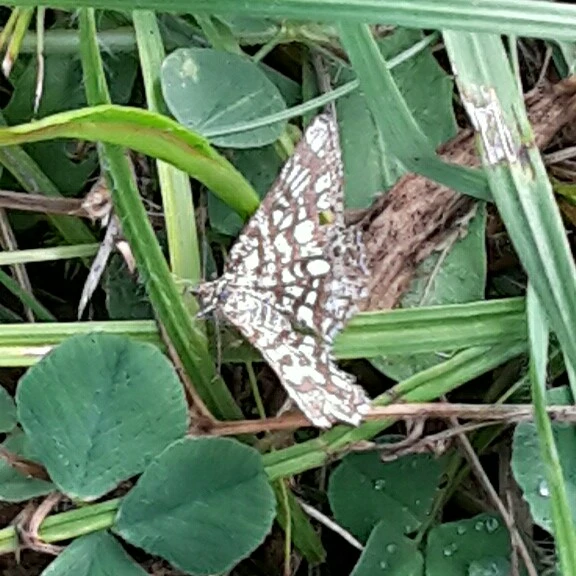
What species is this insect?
Chiasmia clathrata
